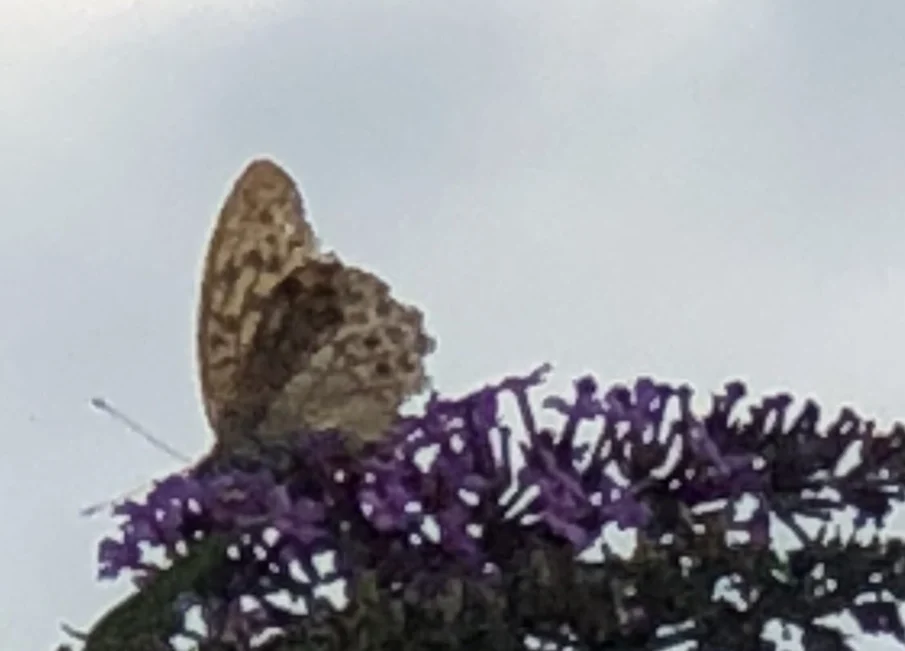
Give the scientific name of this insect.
Argynnis paphia
